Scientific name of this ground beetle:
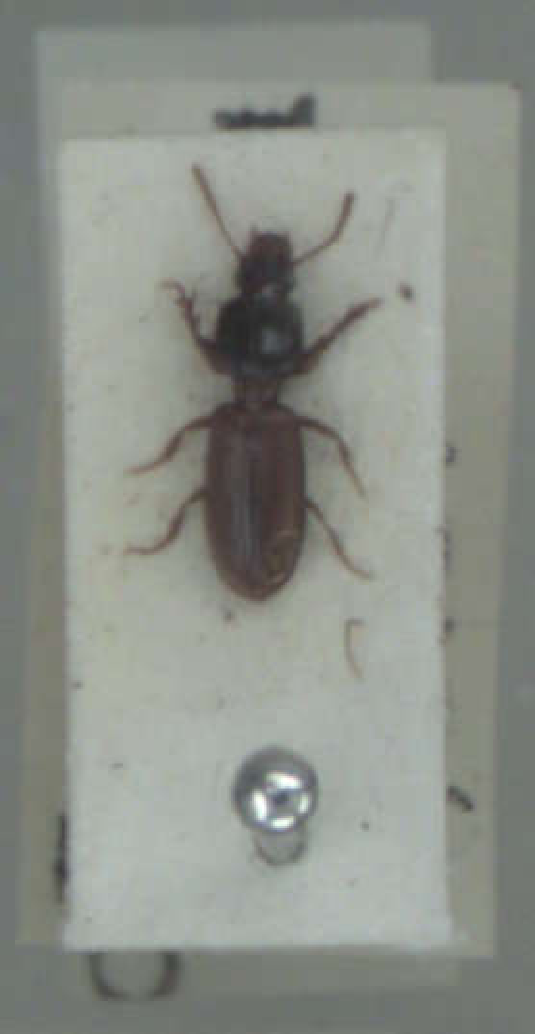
Clivina collaris
